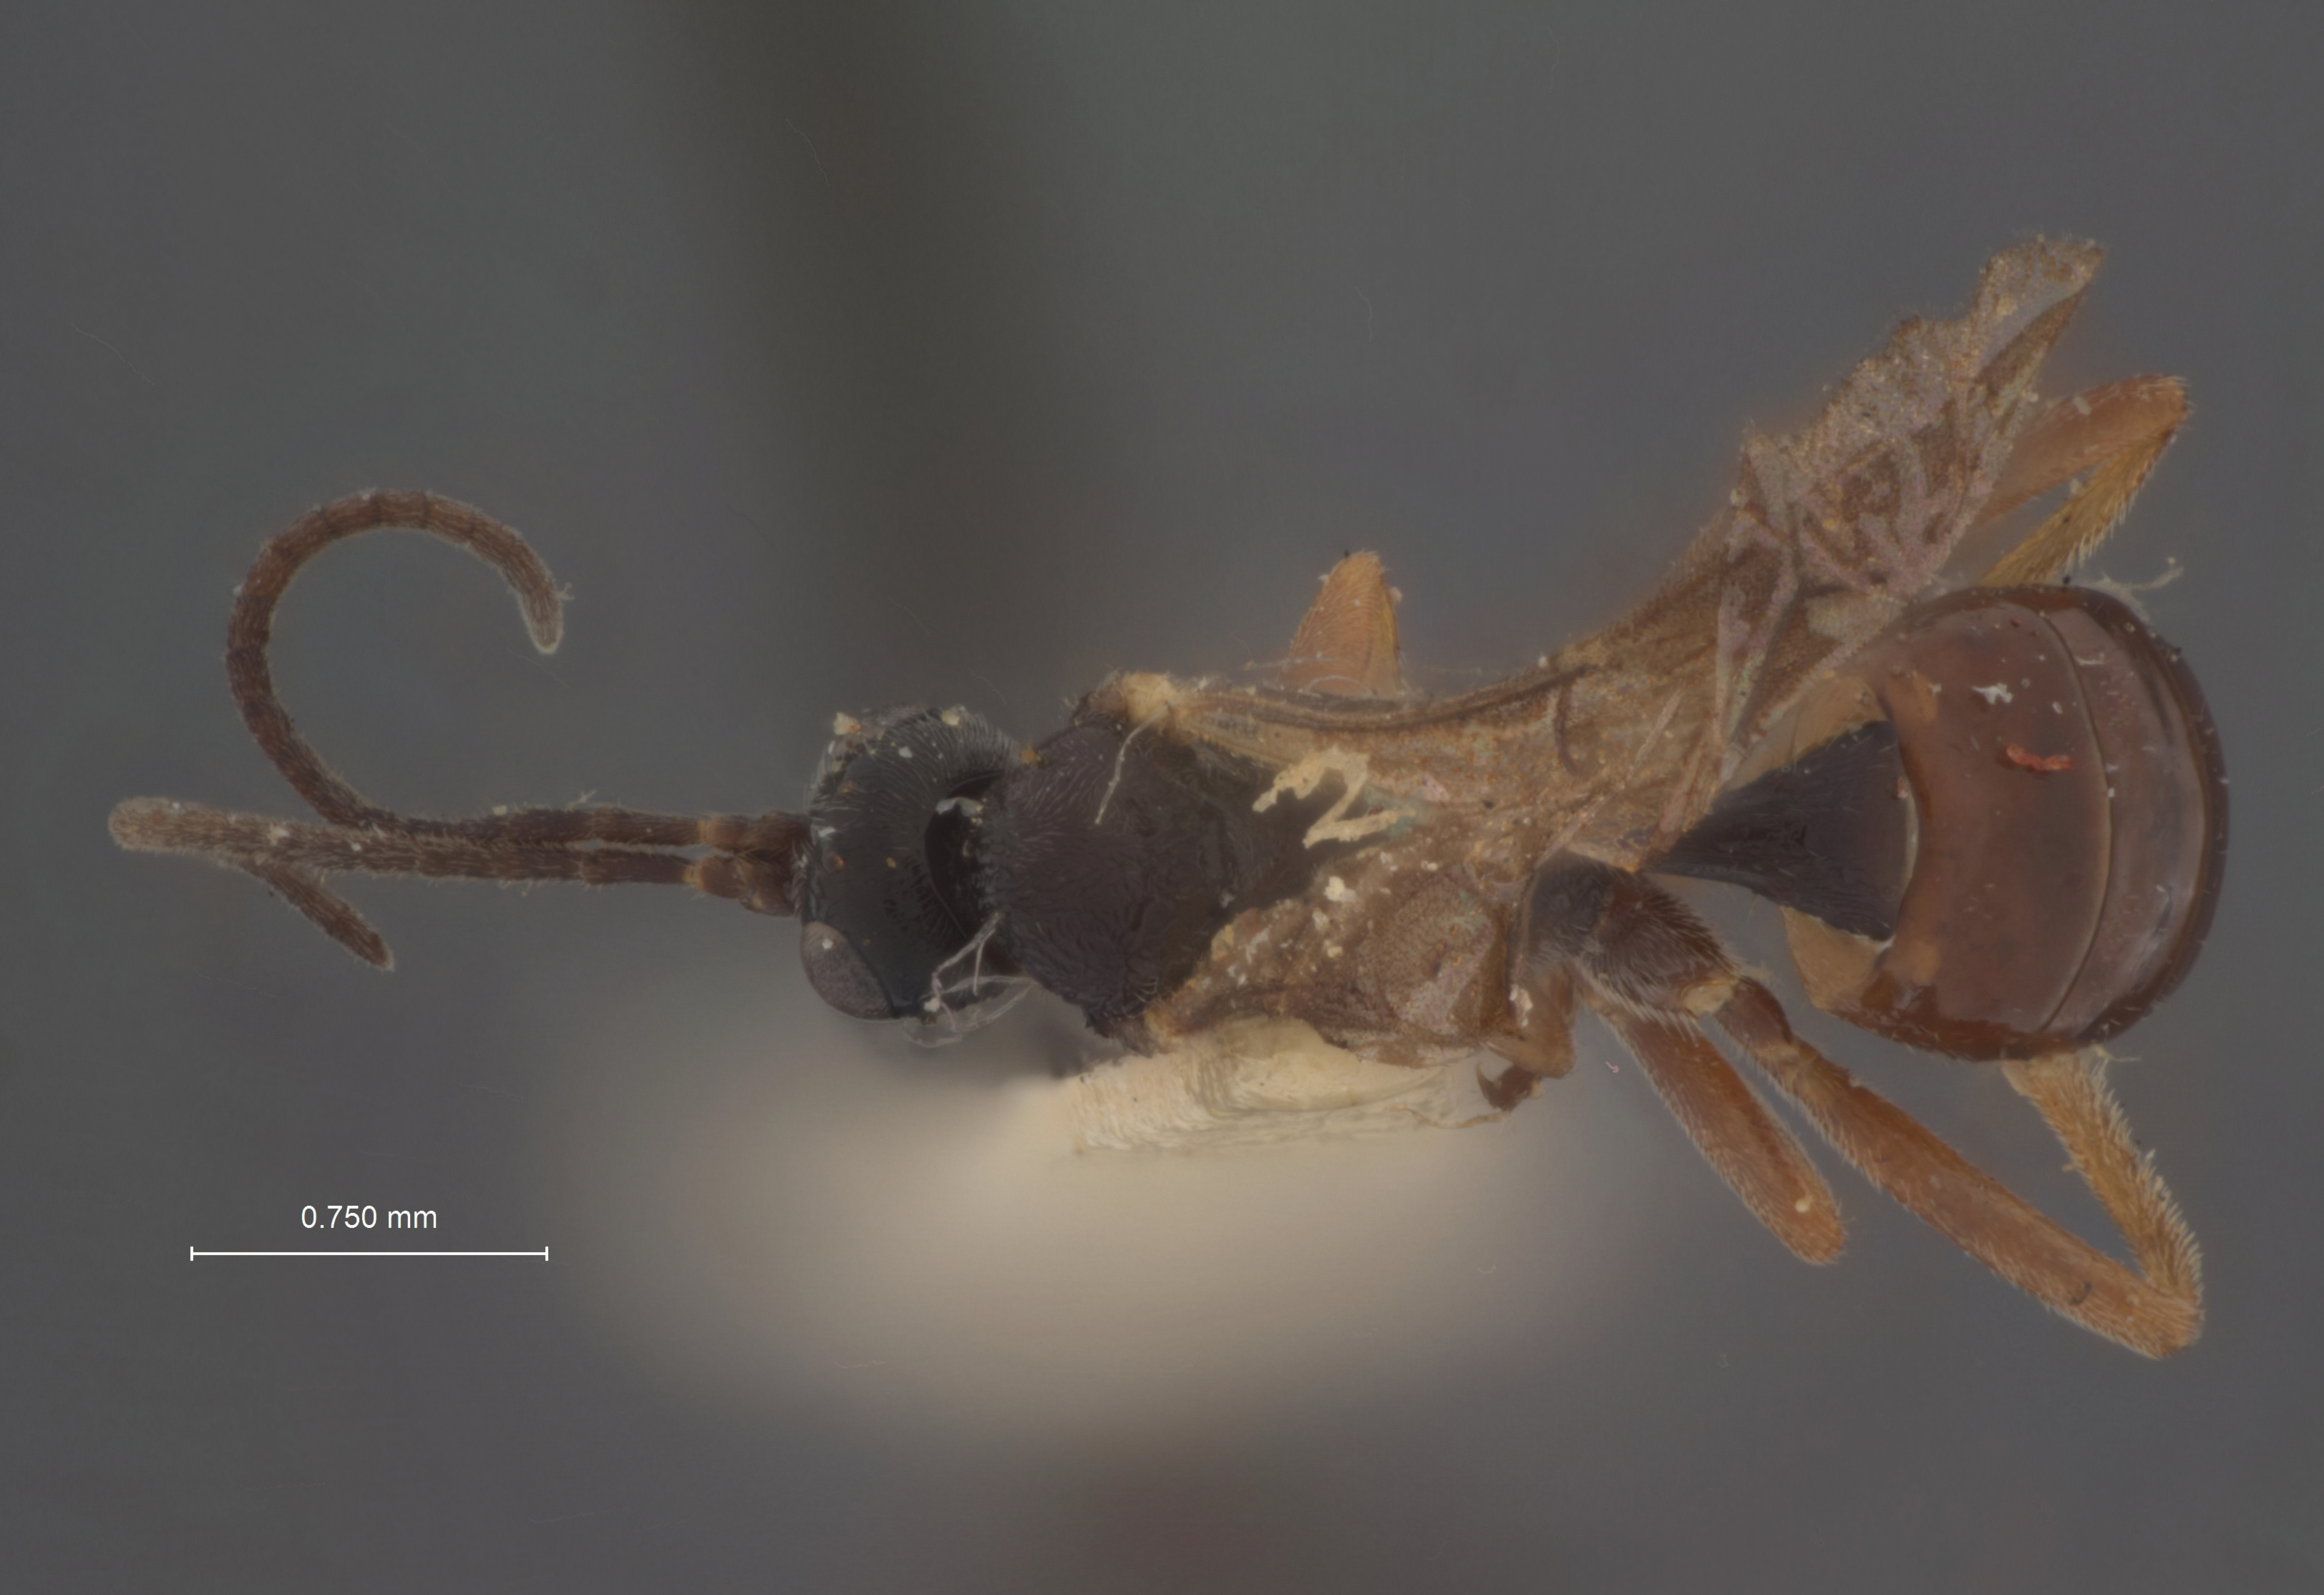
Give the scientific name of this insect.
Stiboscopus alaskensis
